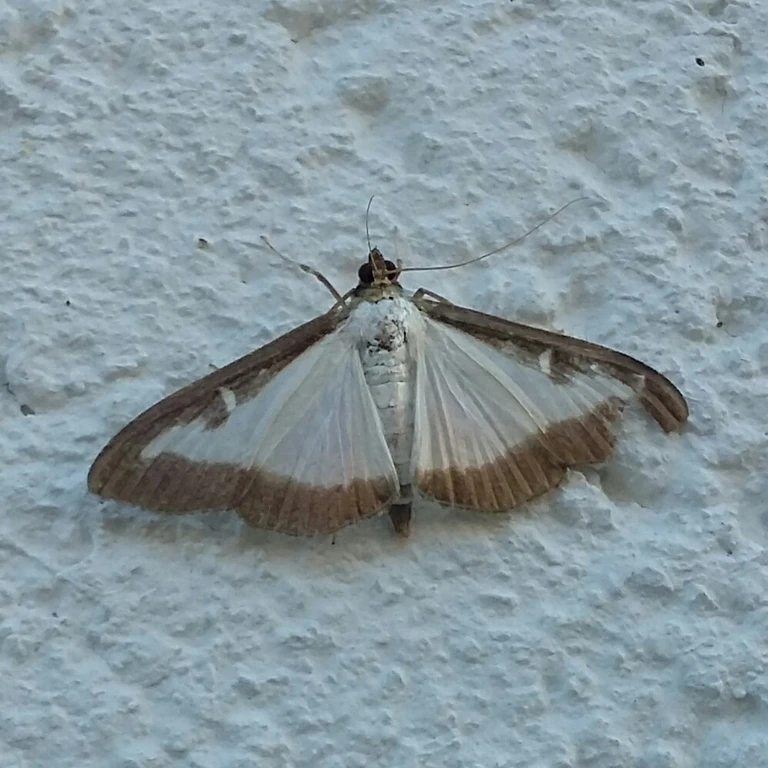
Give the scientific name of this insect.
Cydalima perspectalis
